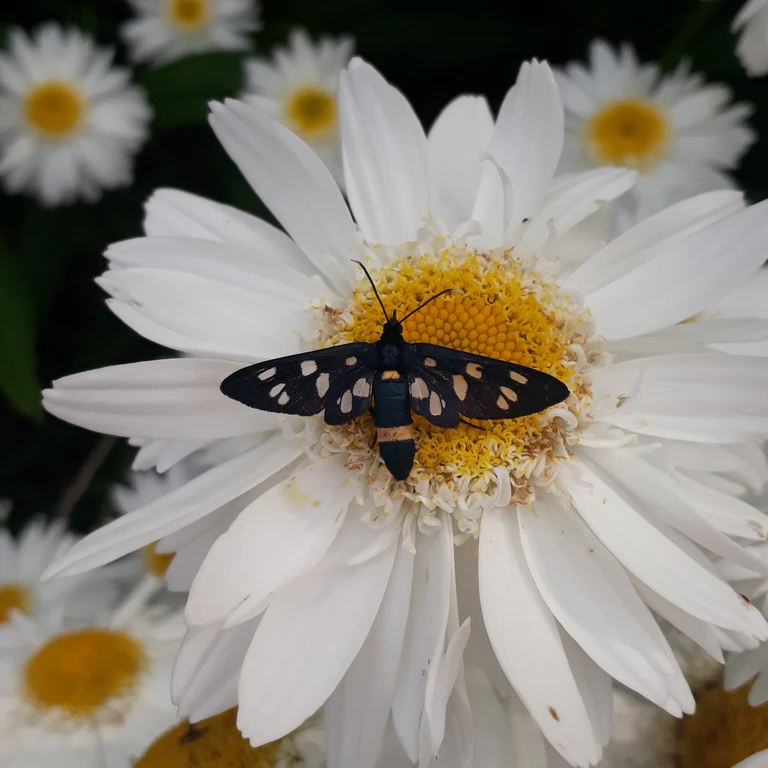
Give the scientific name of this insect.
Amata phegea
